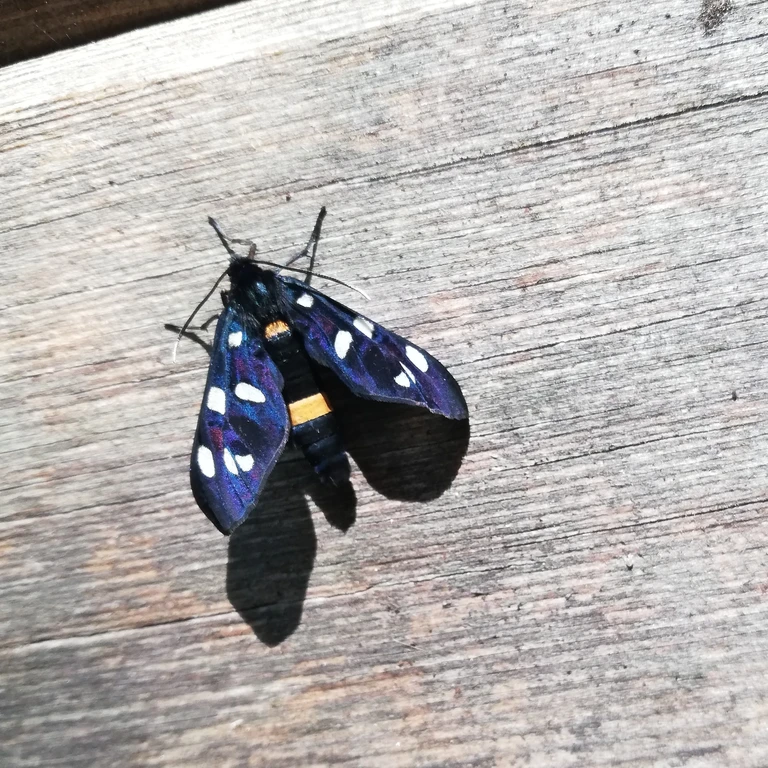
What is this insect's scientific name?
Amata phegea
